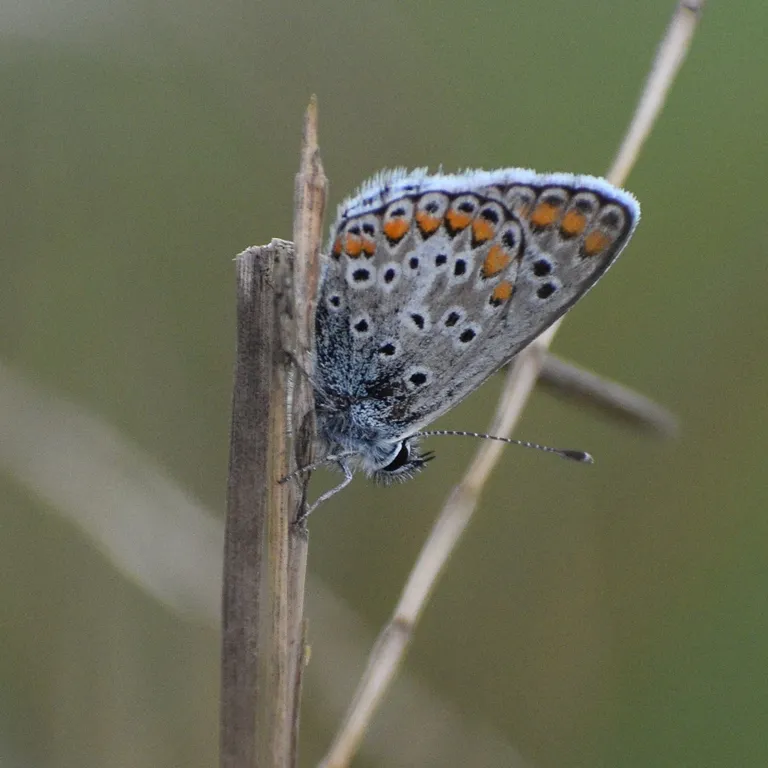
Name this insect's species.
Aricia agestis/artaxerxes
